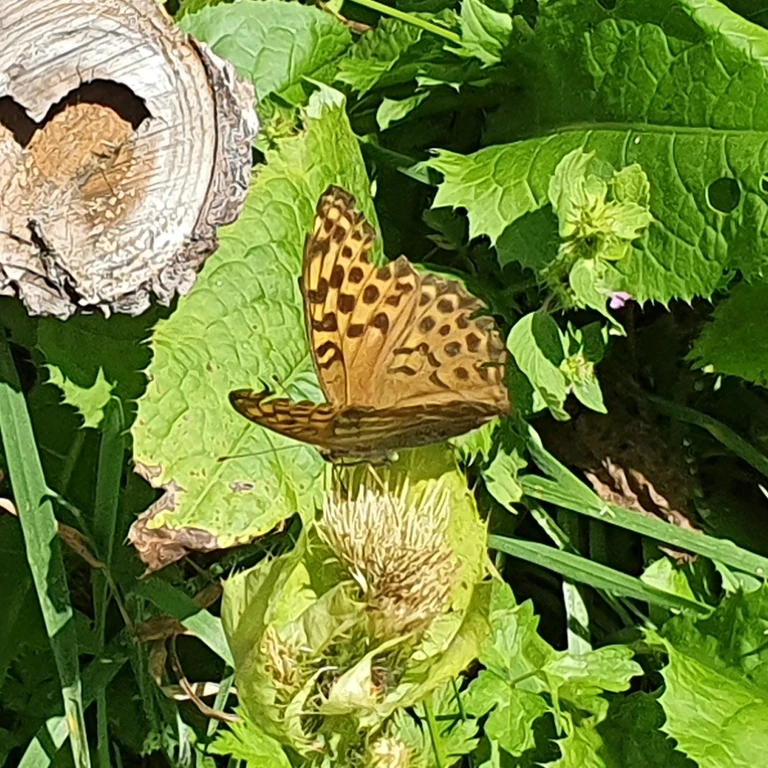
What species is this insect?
Argynnis paphia
